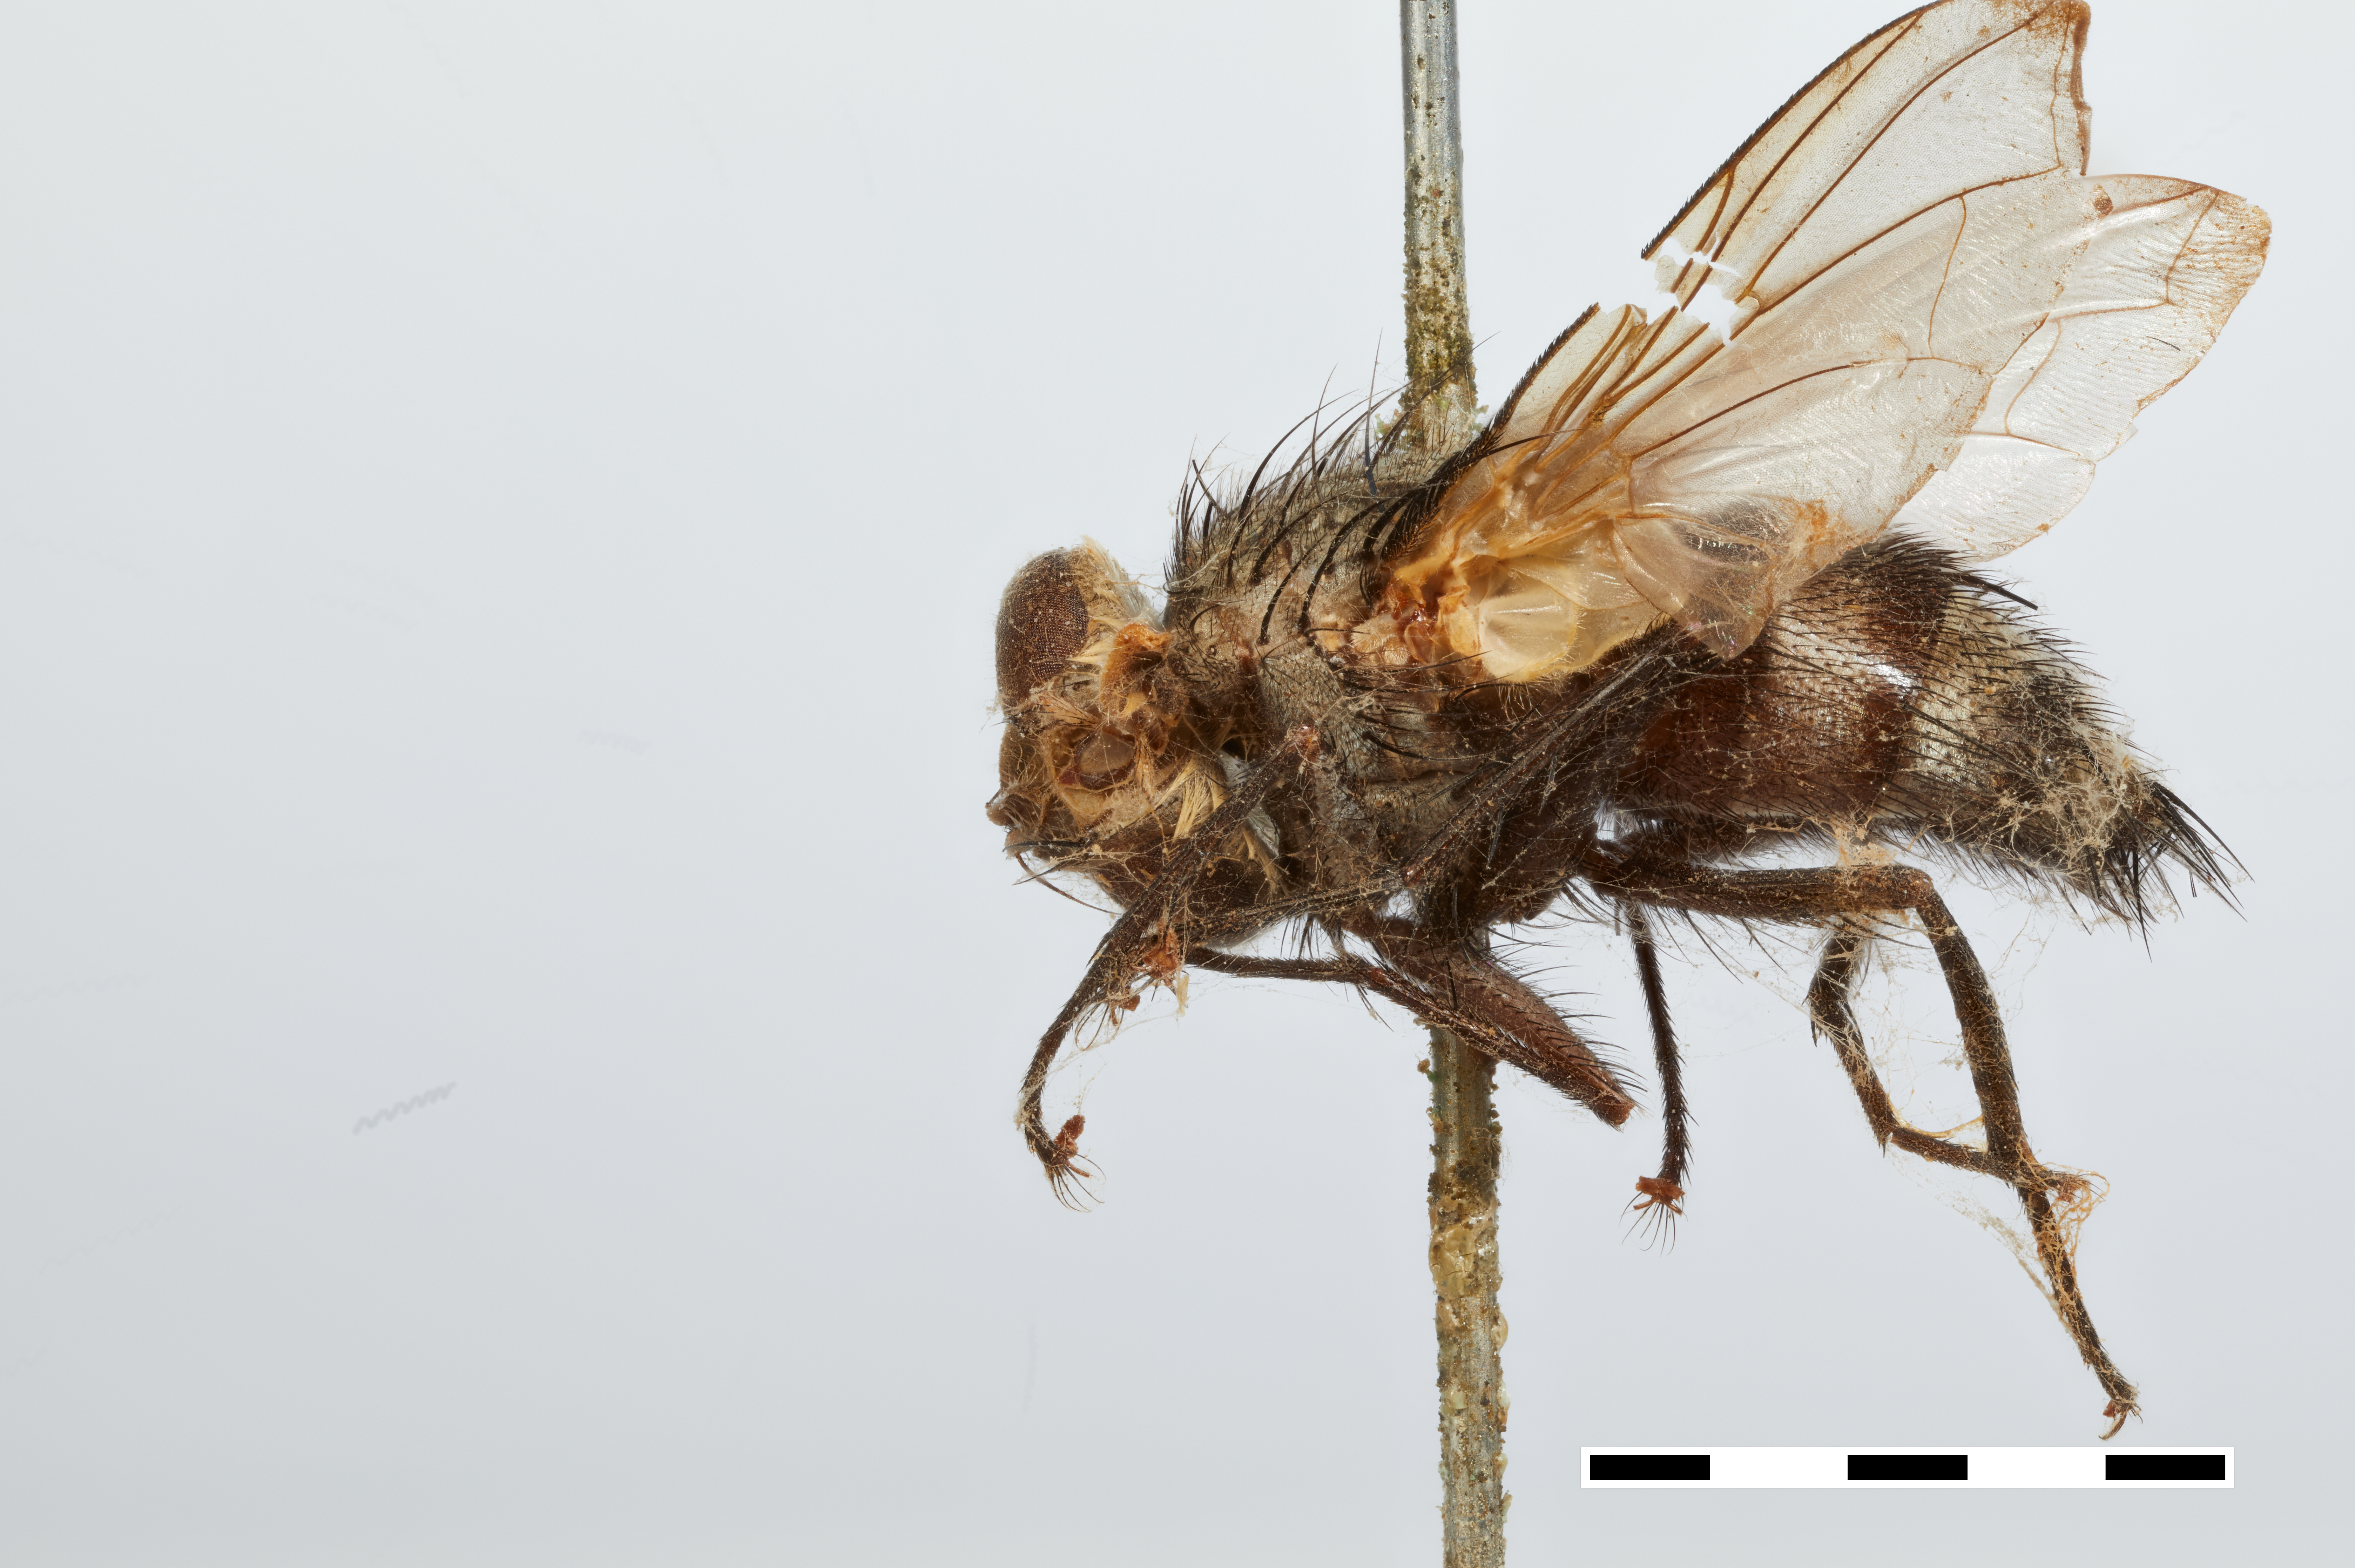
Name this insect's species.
Eocarceliopsis bakeri
